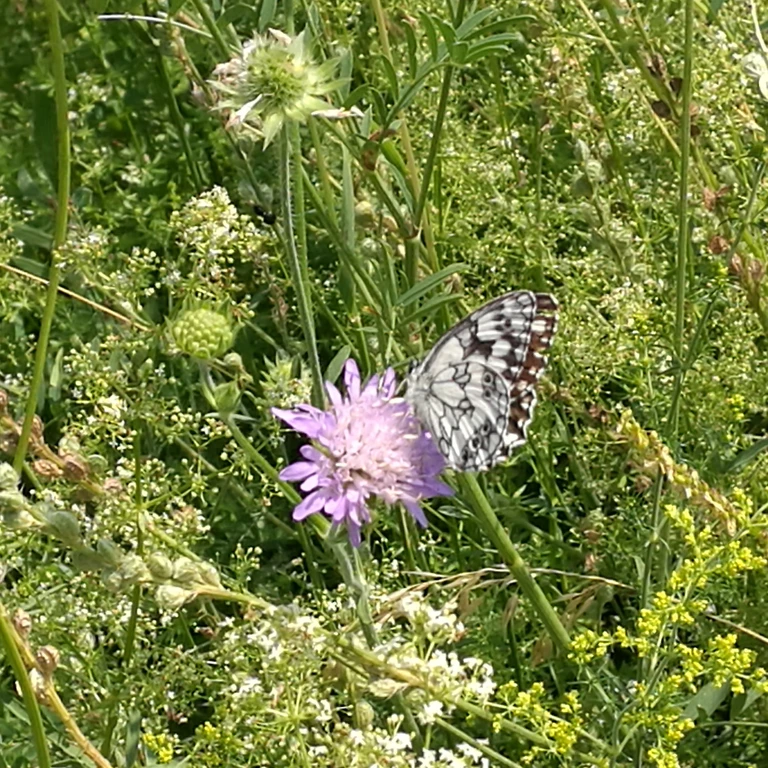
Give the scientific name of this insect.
Melanargia galathea
